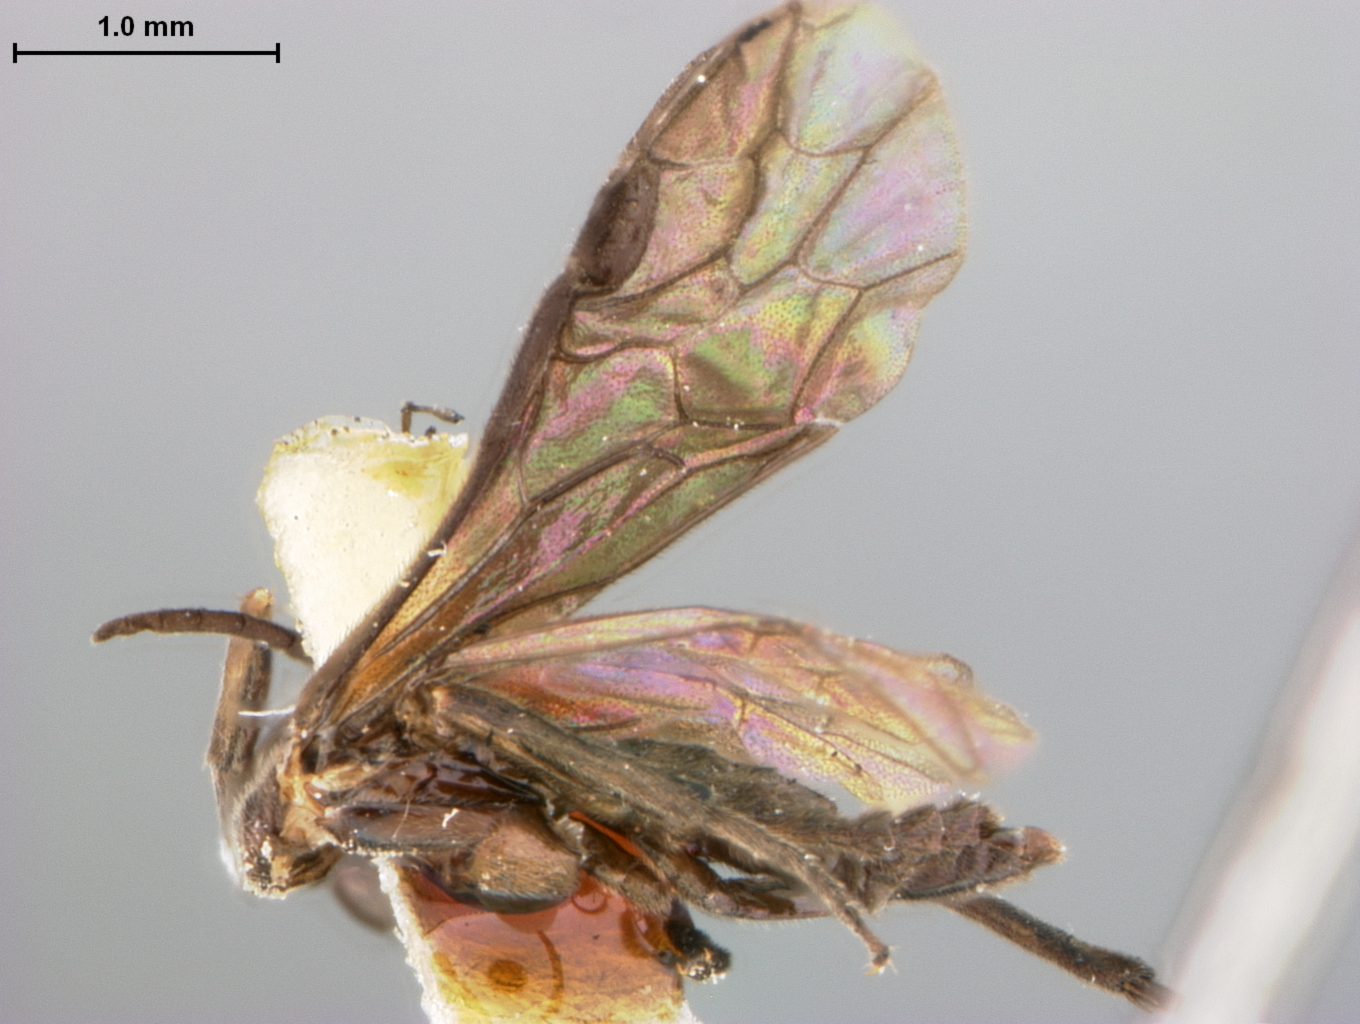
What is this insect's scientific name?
Paraselandria imitatrix
